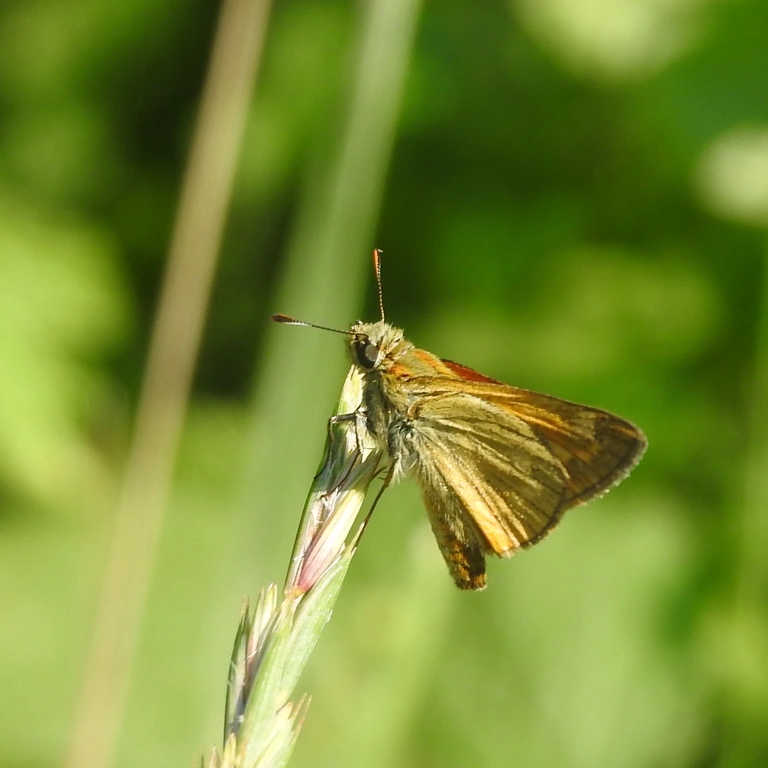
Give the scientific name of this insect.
Ochlodes sylvanus (also Ochlodes venata)
